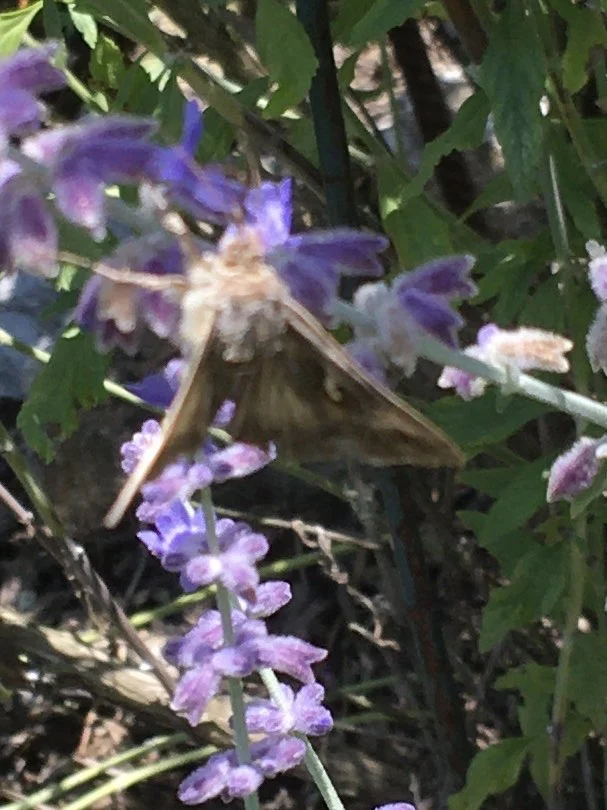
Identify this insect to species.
Autographa gamma
